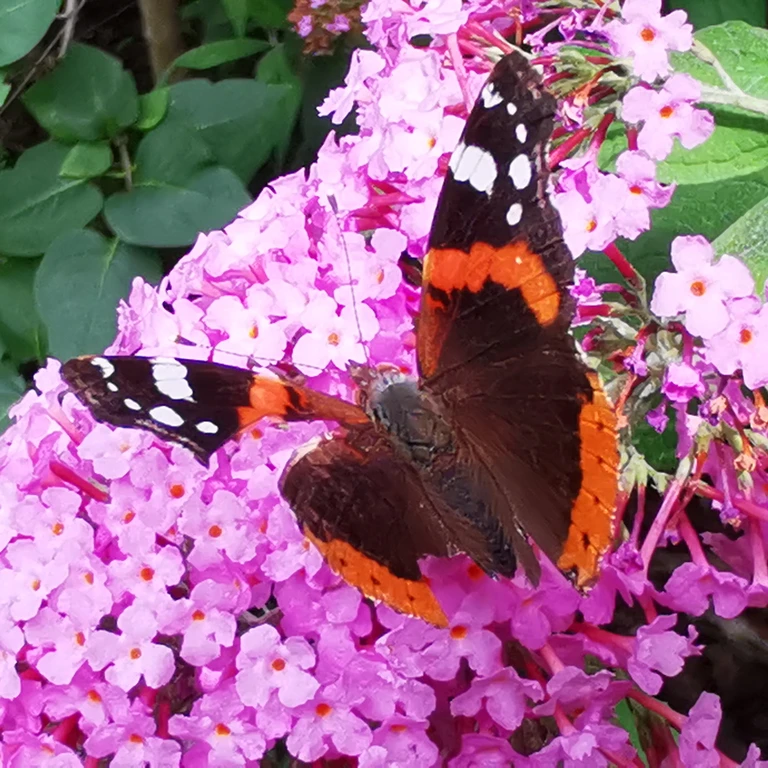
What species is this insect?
Vanessa atalanta
